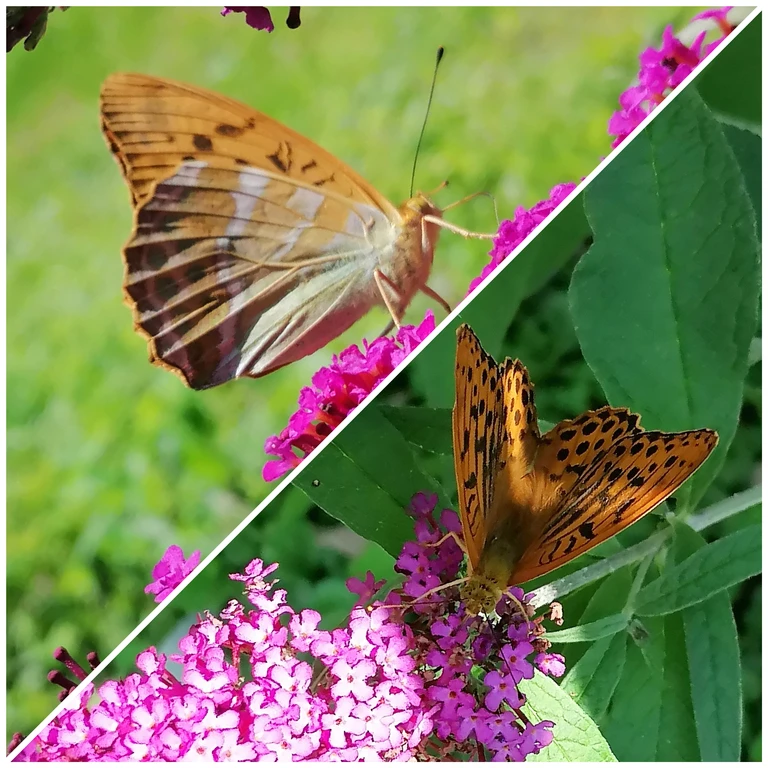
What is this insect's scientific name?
Argynnis paphia
